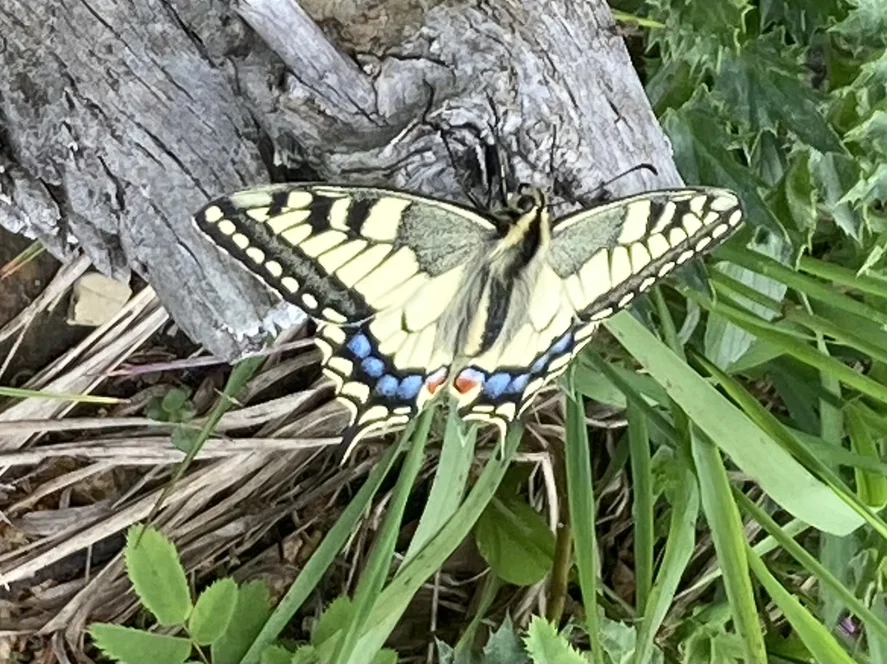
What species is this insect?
Papilio machaon
